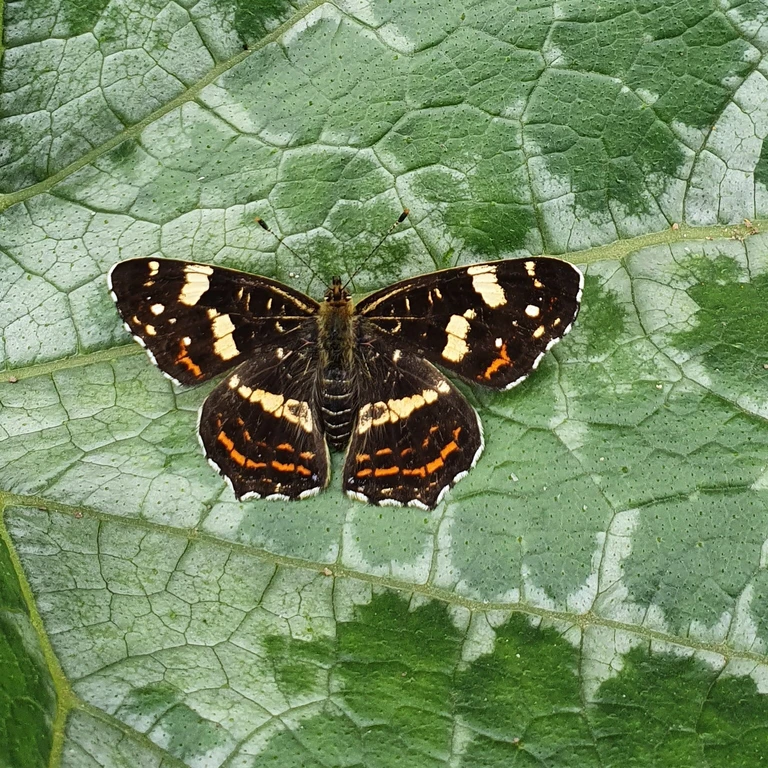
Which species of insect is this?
Araschnia levana
